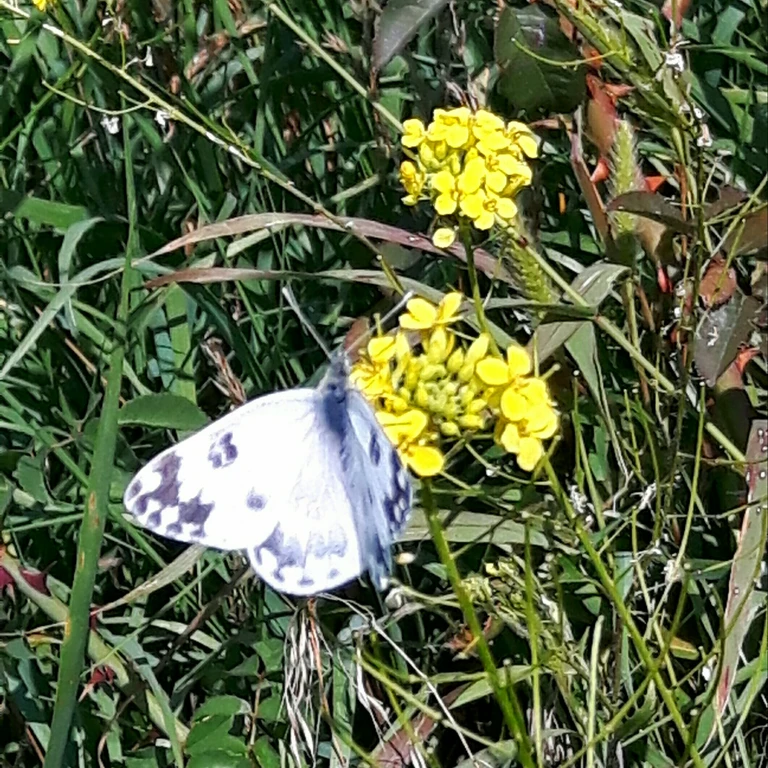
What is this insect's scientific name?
Pontia edusa
